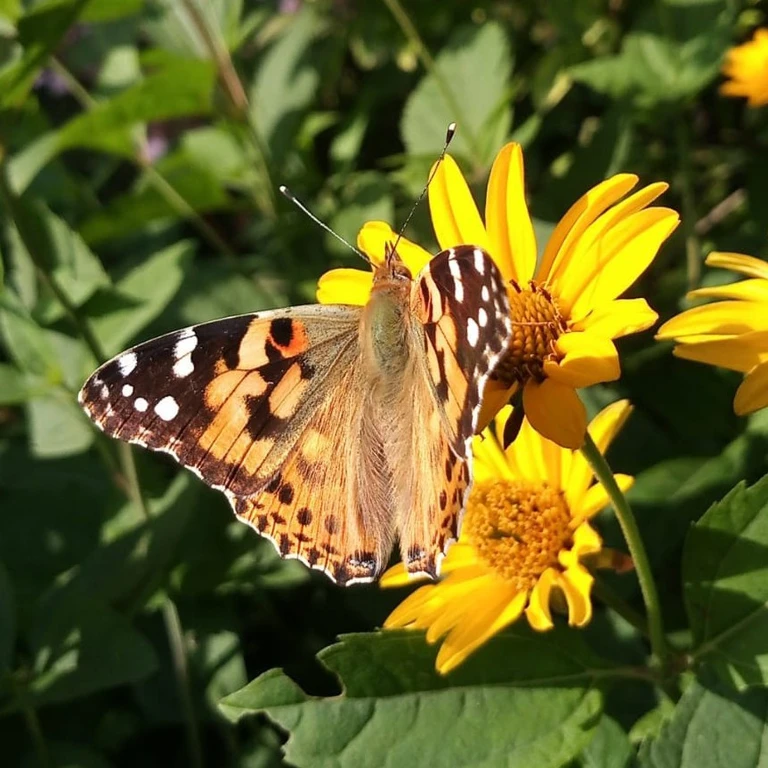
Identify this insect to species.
Vanessa cardui
